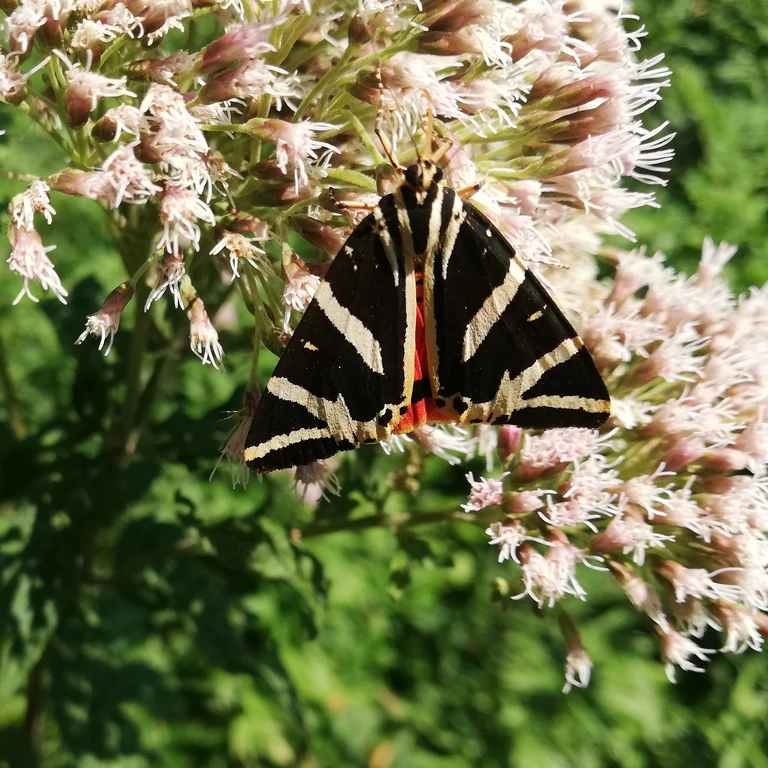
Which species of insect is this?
Euplagia quadripunctaria
